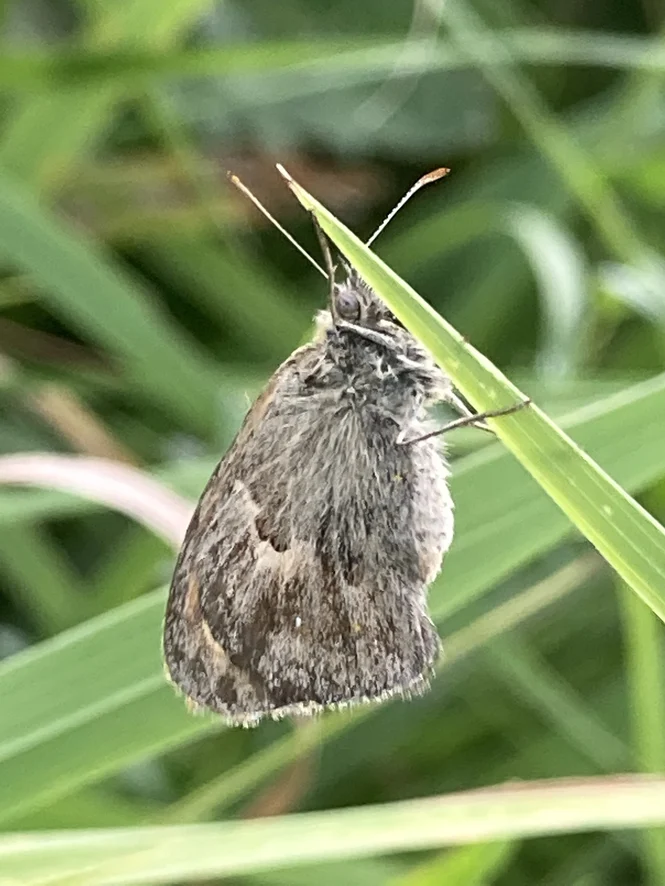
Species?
Coenonympha pamphilus
